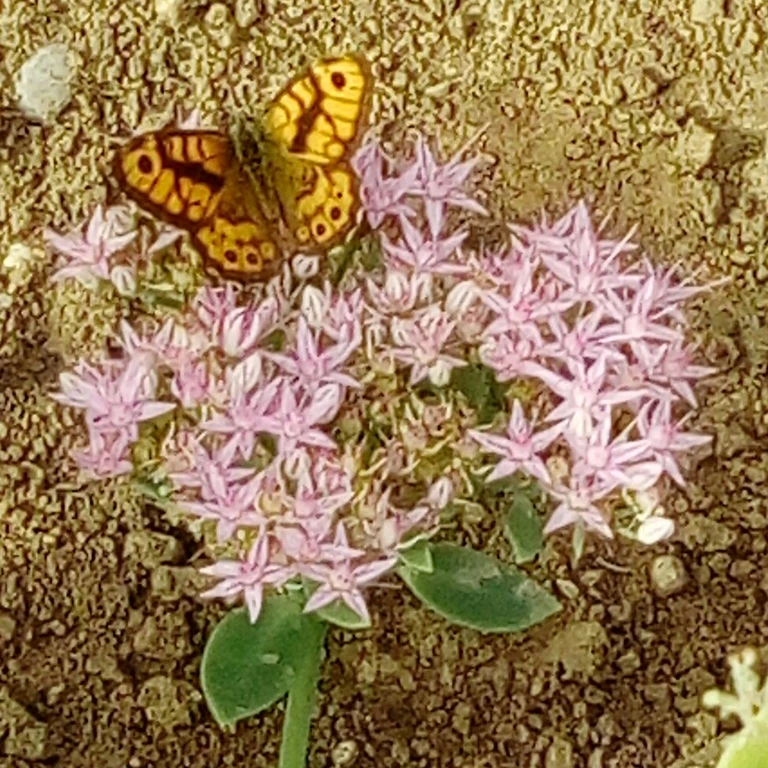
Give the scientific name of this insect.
Lasiommata megera (also Pararge megera)
